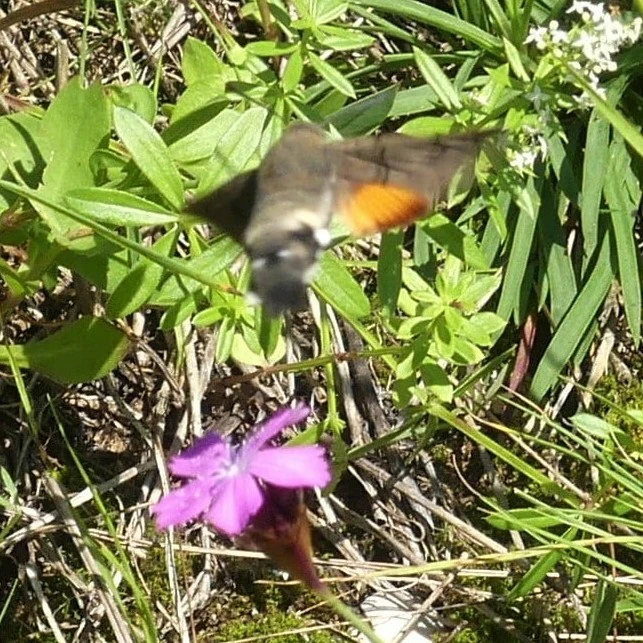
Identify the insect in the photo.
Macroglossum stellatarum
